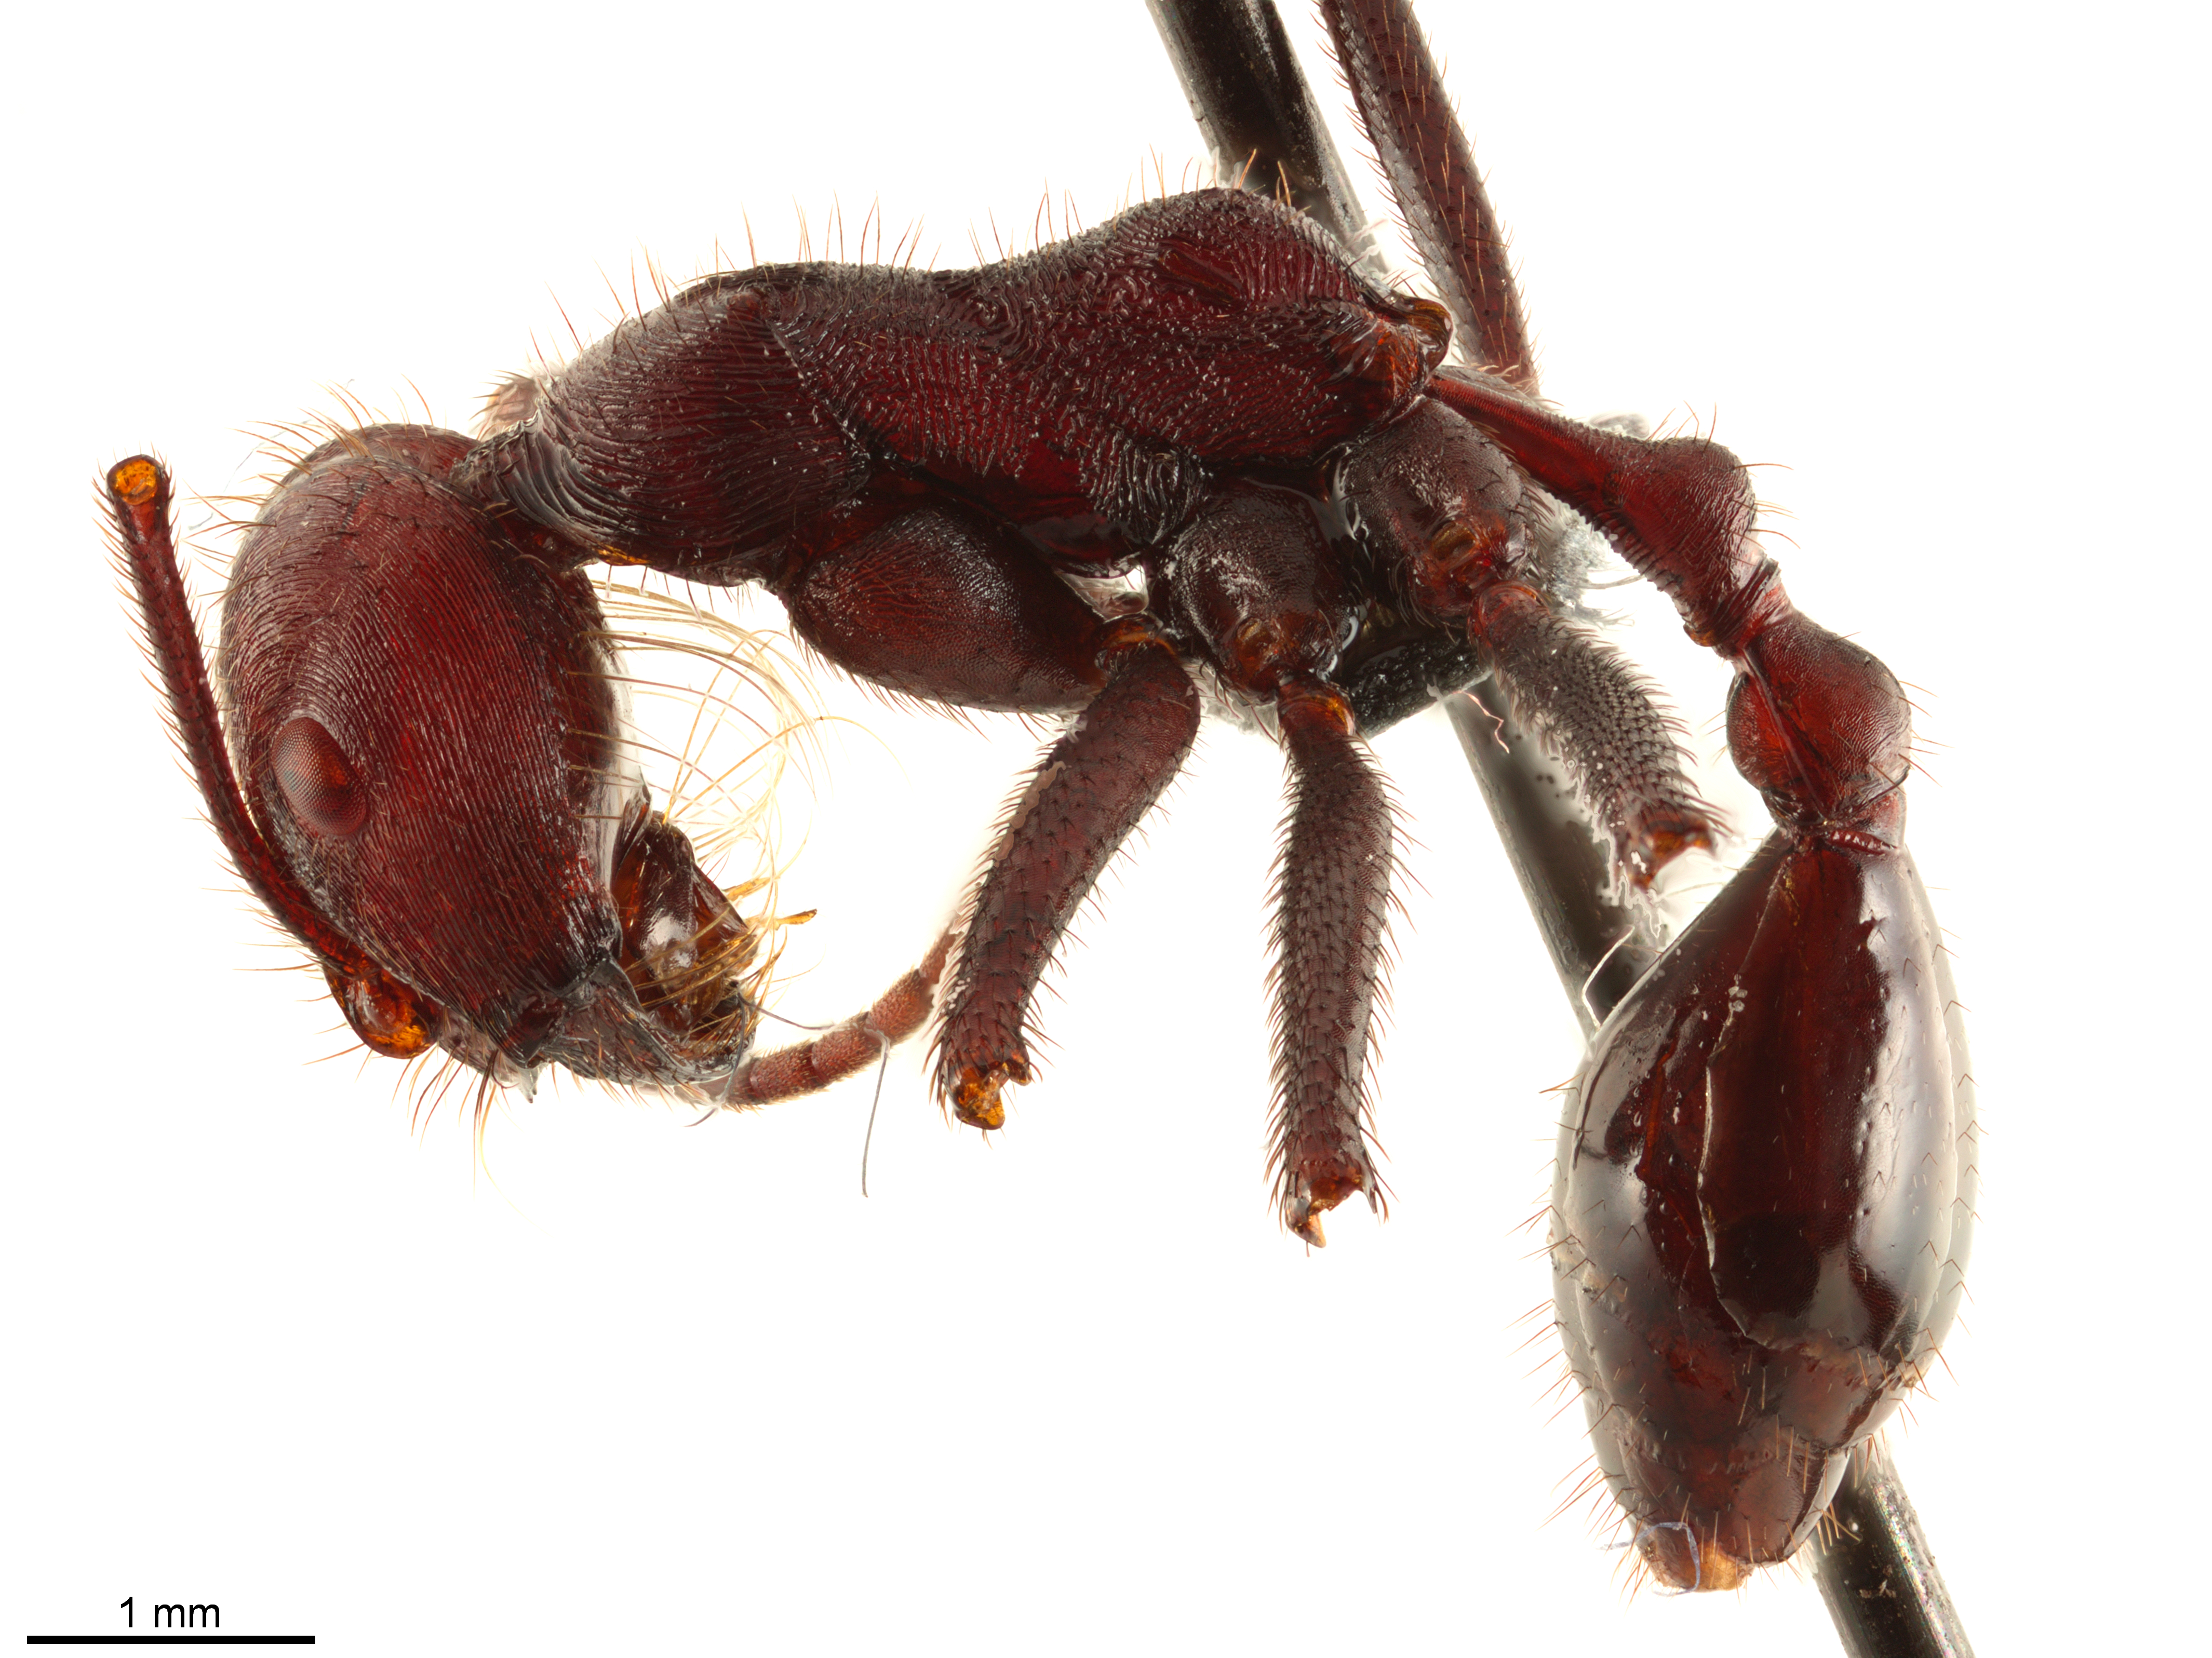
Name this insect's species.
Ocymyrmex picardi
